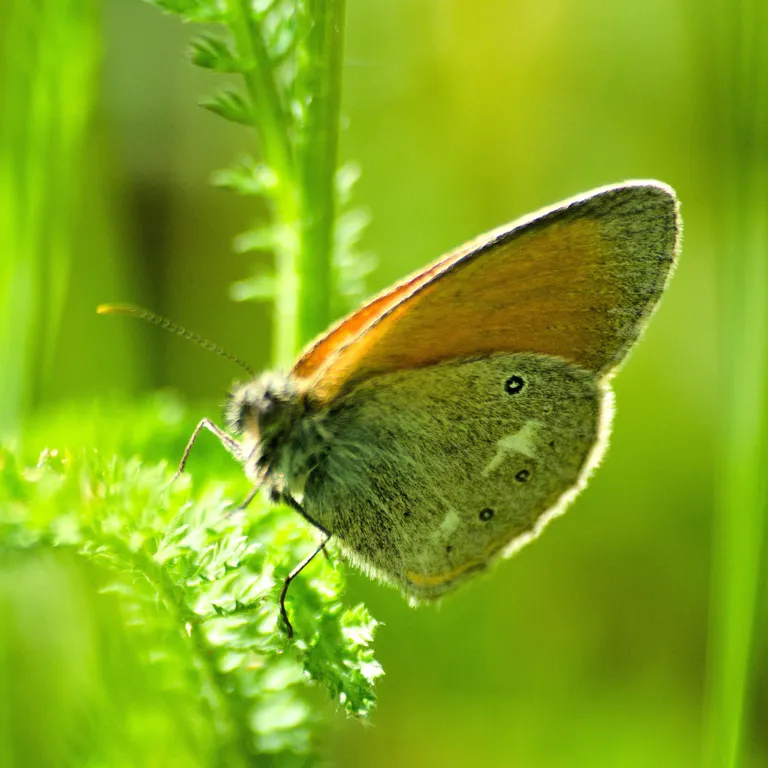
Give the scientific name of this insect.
Coenonympha glycerion (also Coenonympha iphis)
